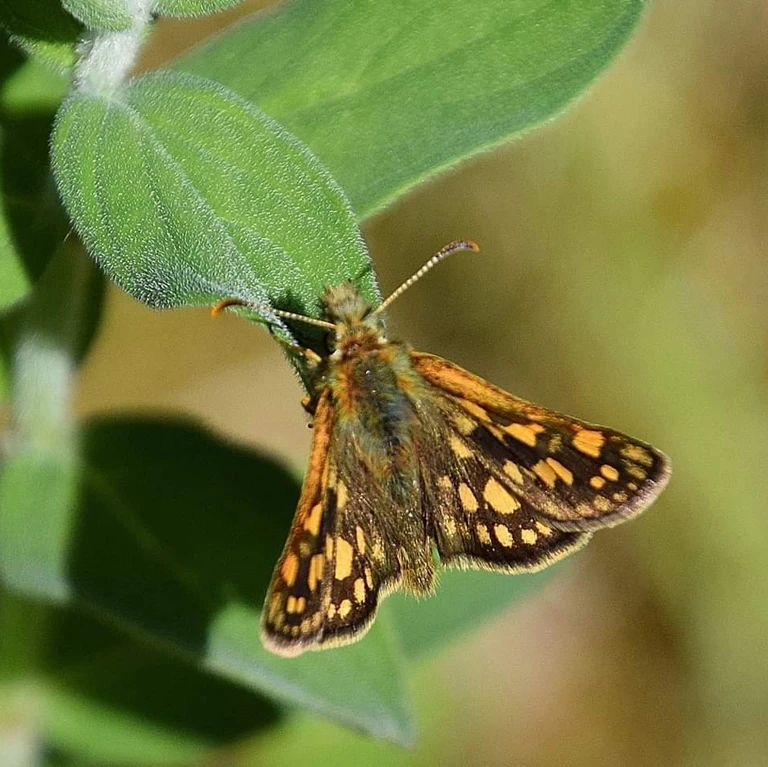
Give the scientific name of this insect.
Carterocephalus palaemon
